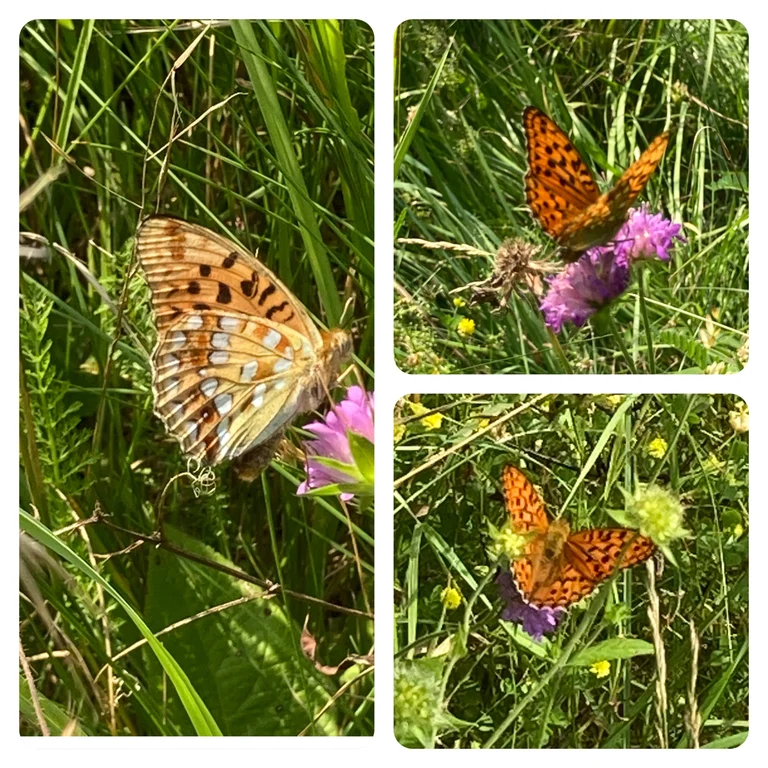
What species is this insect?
Fabriciana adippe
